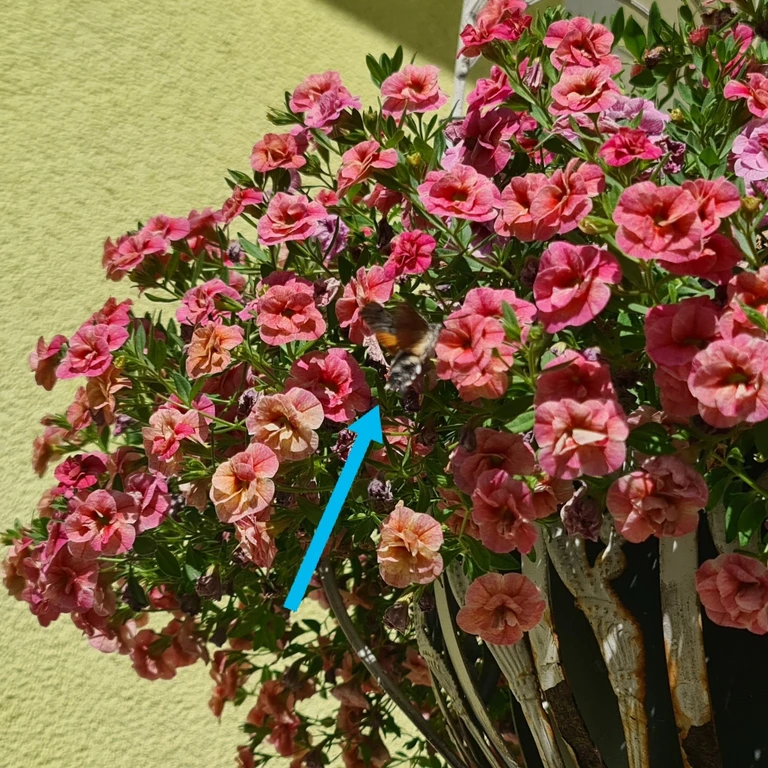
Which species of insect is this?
Macroglossum stellatarum
